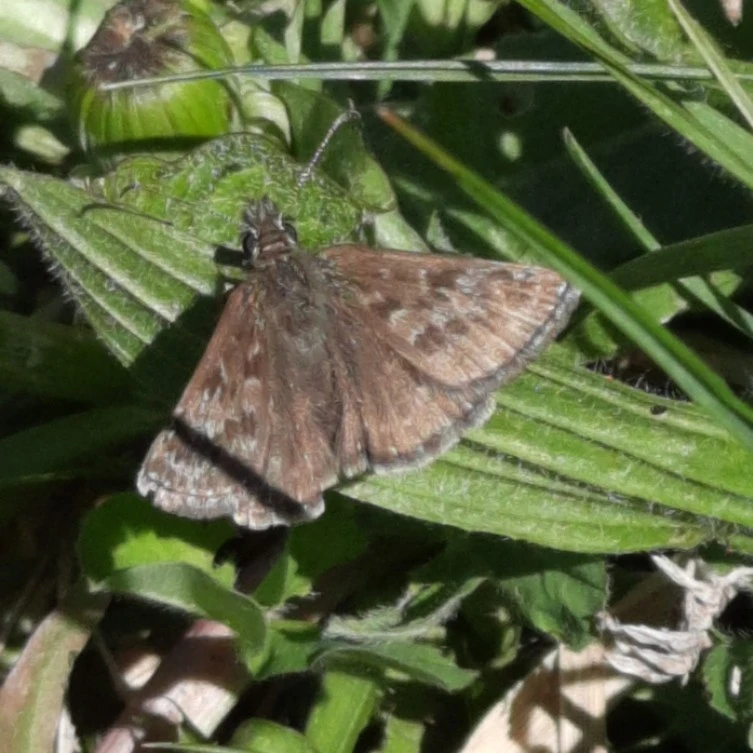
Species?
Erynnis tages
